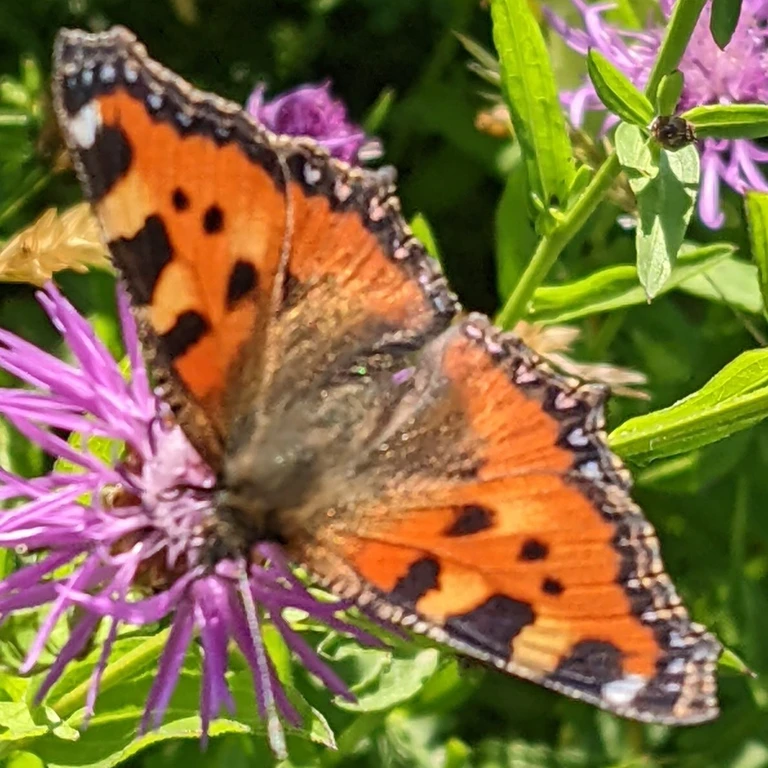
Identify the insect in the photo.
Aglais urticae
